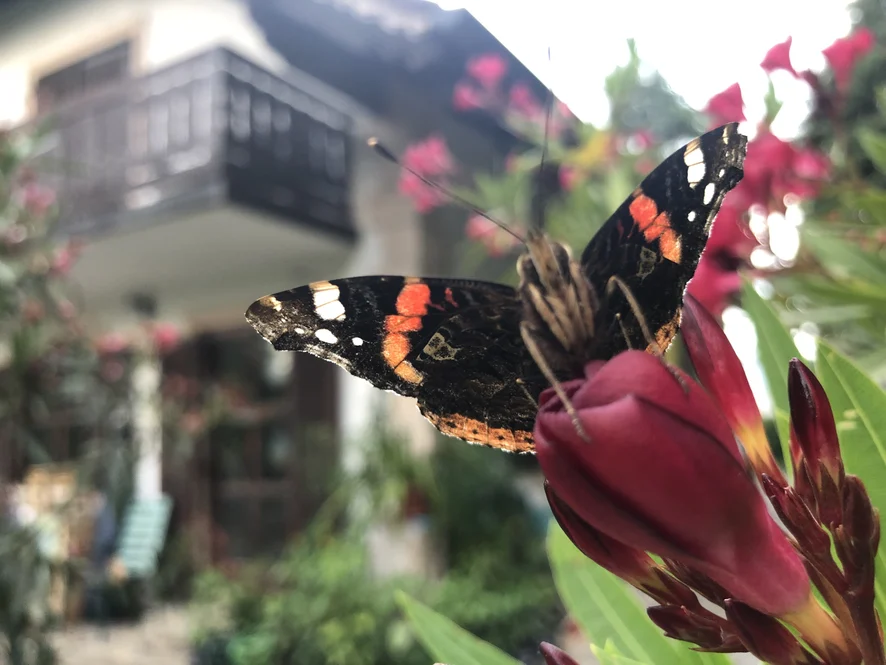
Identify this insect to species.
Vanessa atalanta
